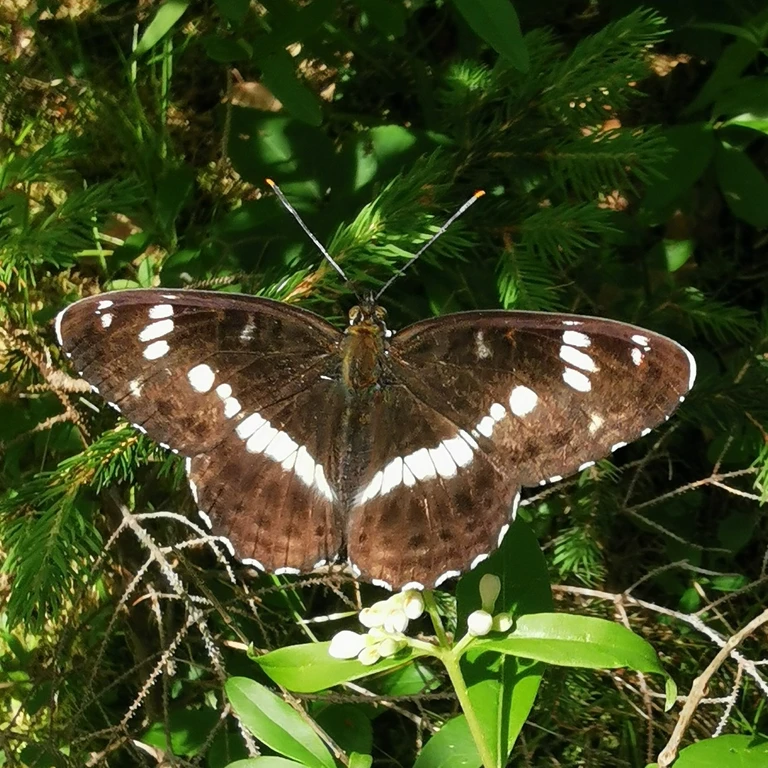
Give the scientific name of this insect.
Limenitis camilla (also Ladoga camilla)
